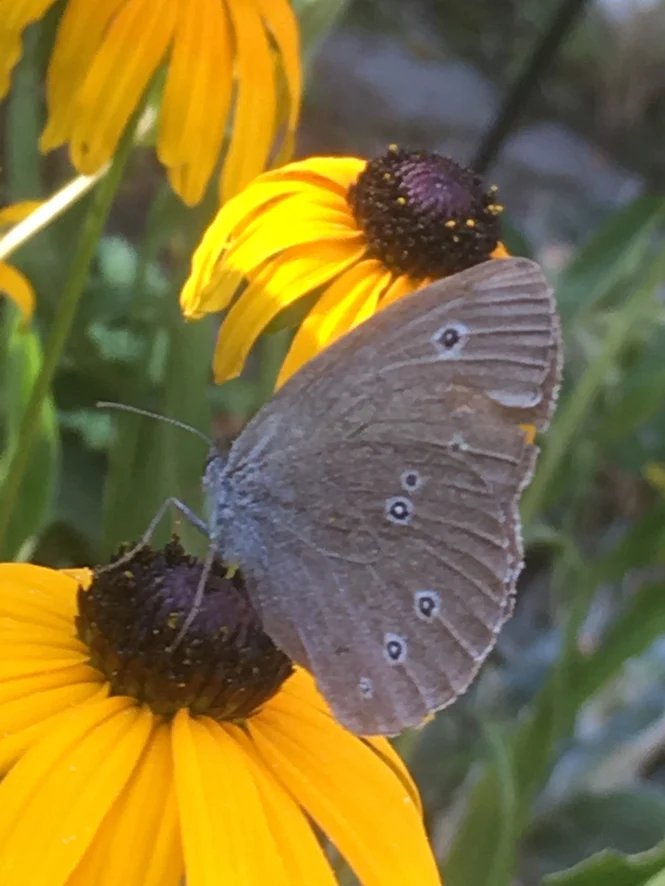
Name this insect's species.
Aphantopus hyperantus
